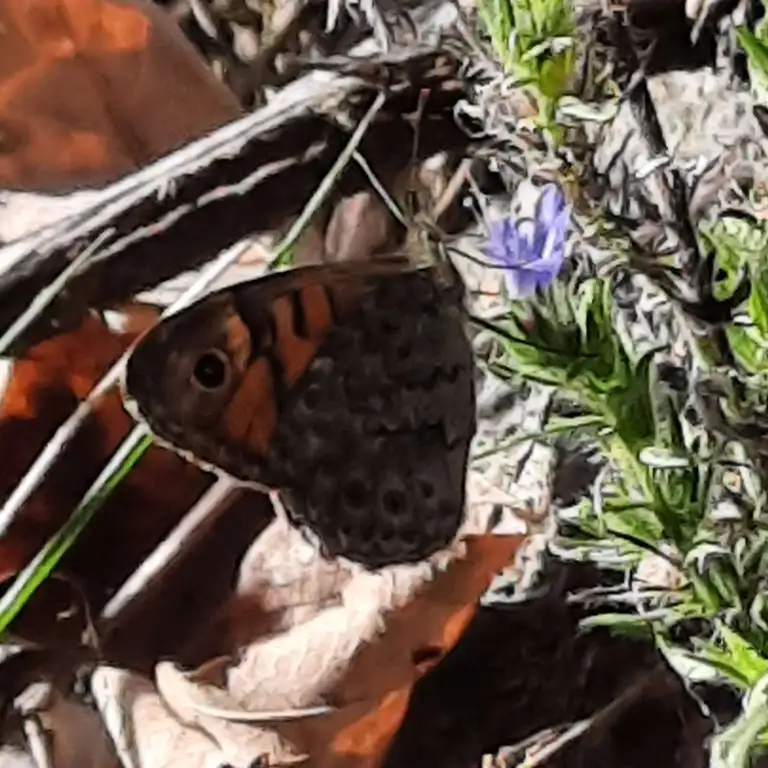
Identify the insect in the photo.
Lasiommata megera (also Pararge megera)
